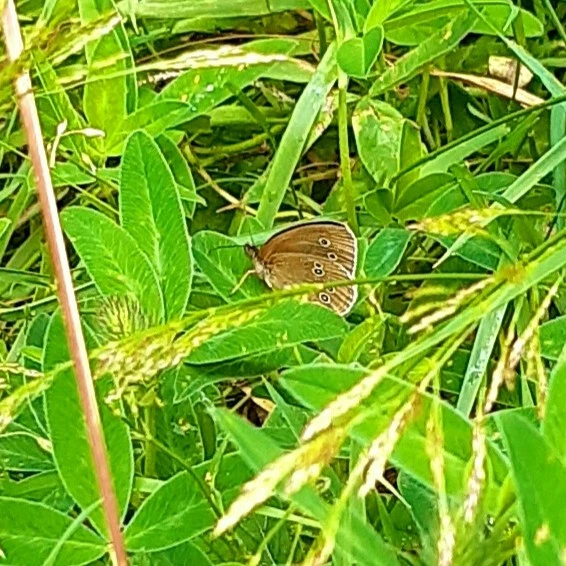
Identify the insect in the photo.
Aphantopus hyperantus
